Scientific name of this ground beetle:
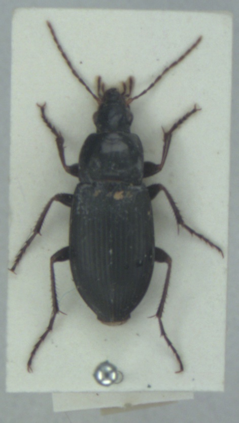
Calathus fuscipes
